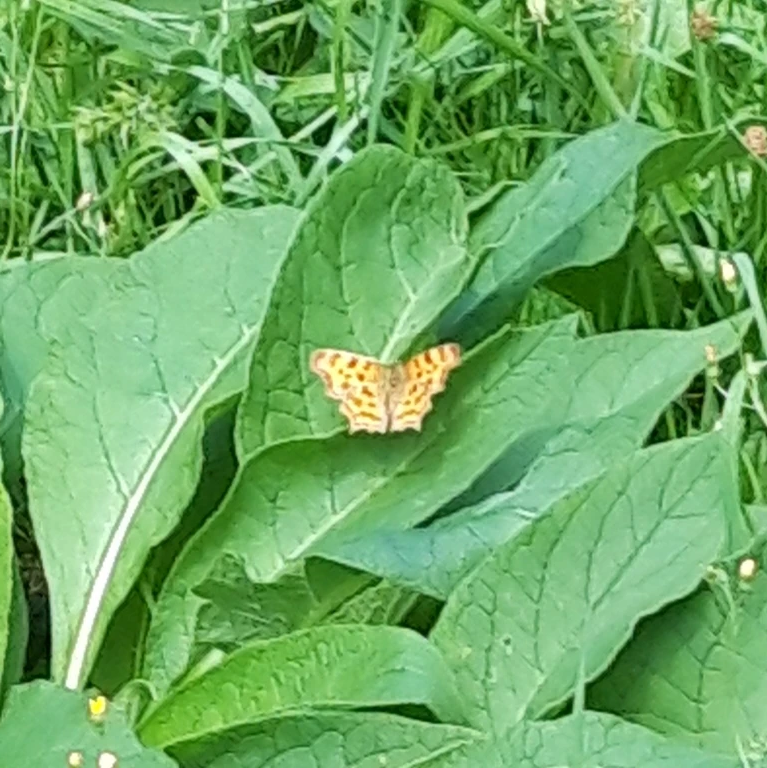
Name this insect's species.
Polygonia c-album
